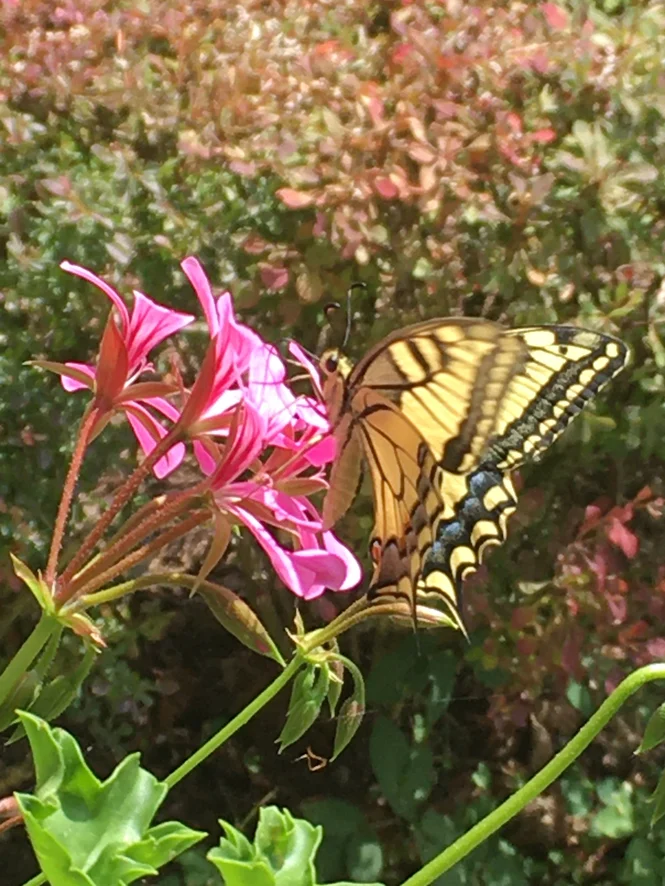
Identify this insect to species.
Papilio machaon
